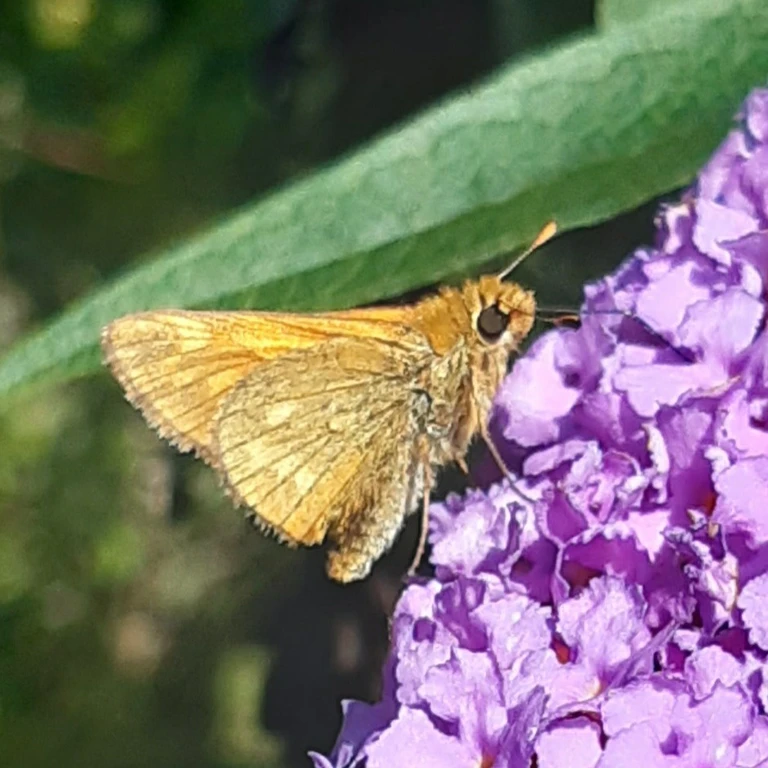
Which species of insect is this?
Ochlodes sylvanus (also Ochlodes venata)
